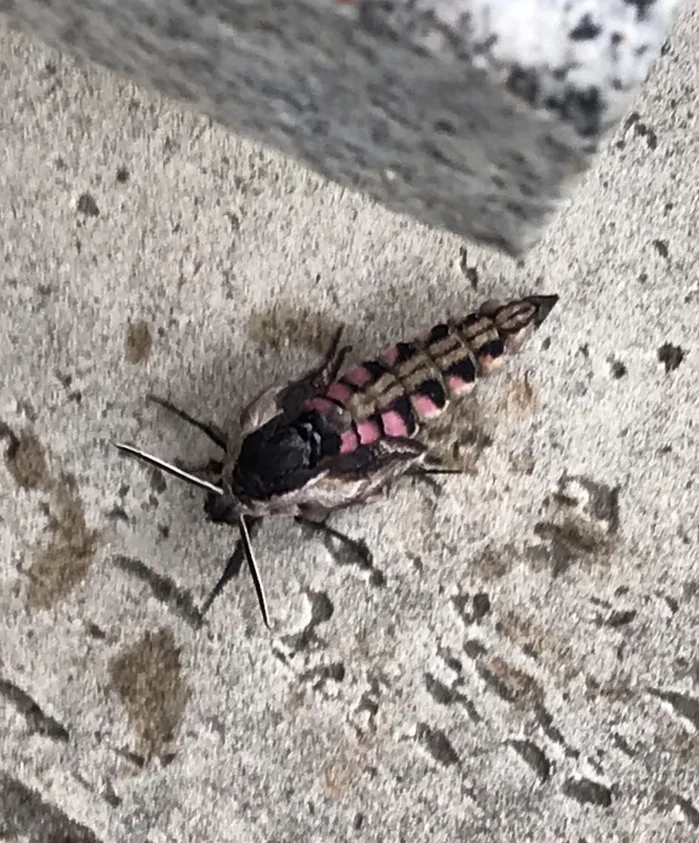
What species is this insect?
Sphinx ligustri
